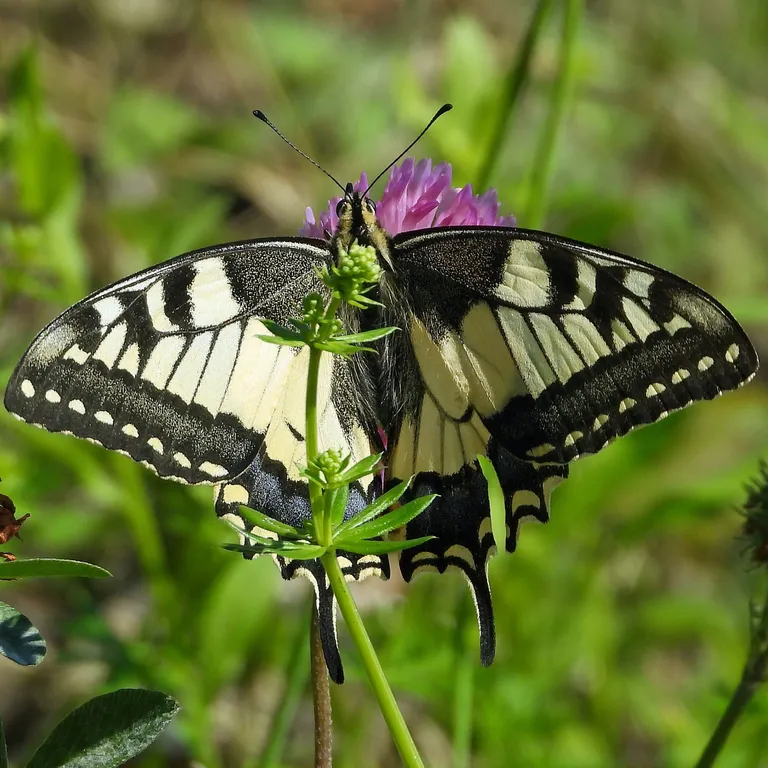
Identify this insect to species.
Papilio machaon
